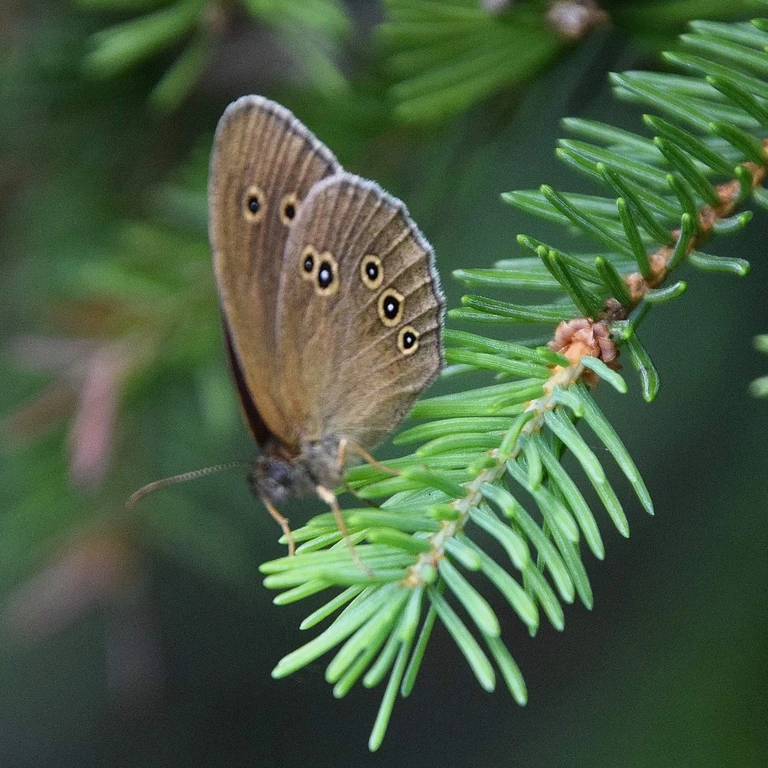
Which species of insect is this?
Aphantopus hyperantus
